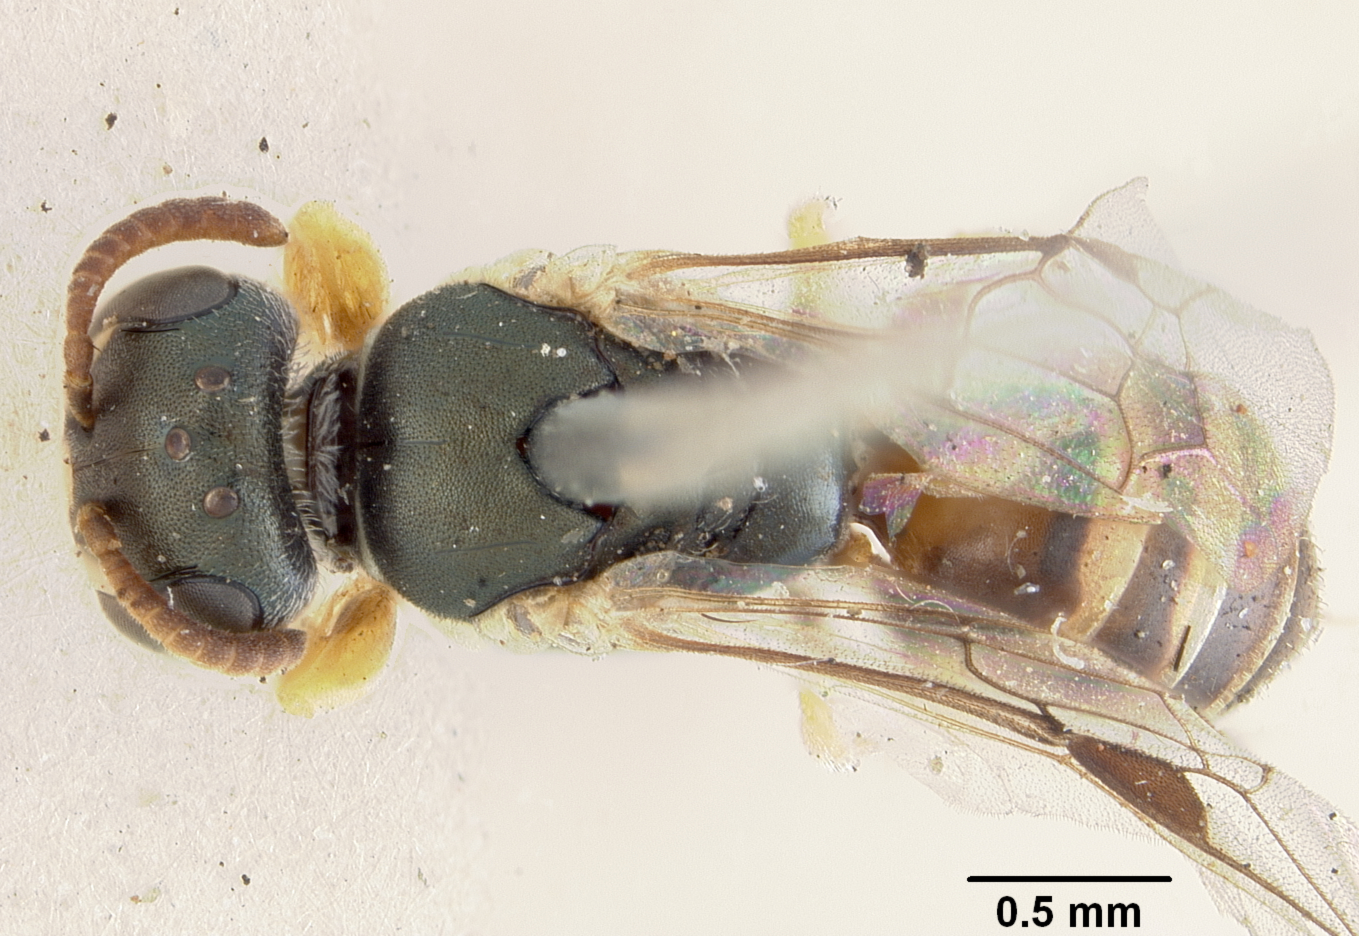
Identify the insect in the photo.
Prosopis mediovirens
